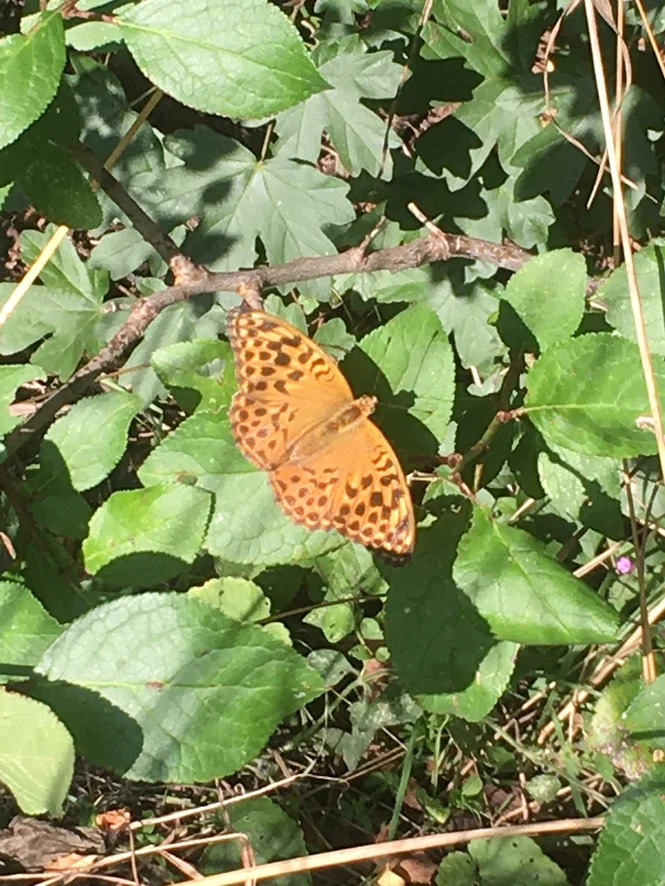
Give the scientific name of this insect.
Argynnis paphia
